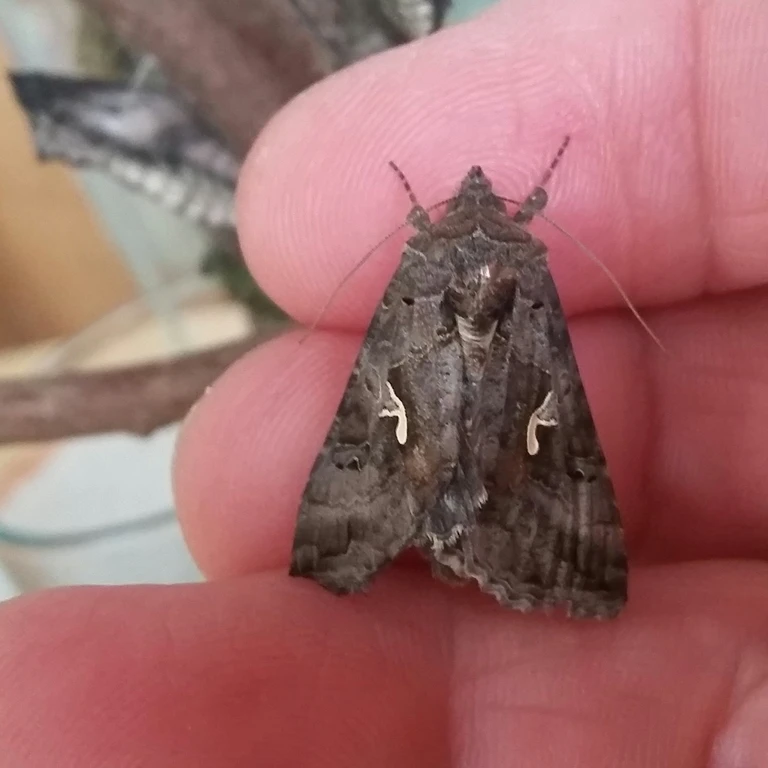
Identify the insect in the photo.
Autographa gamma
